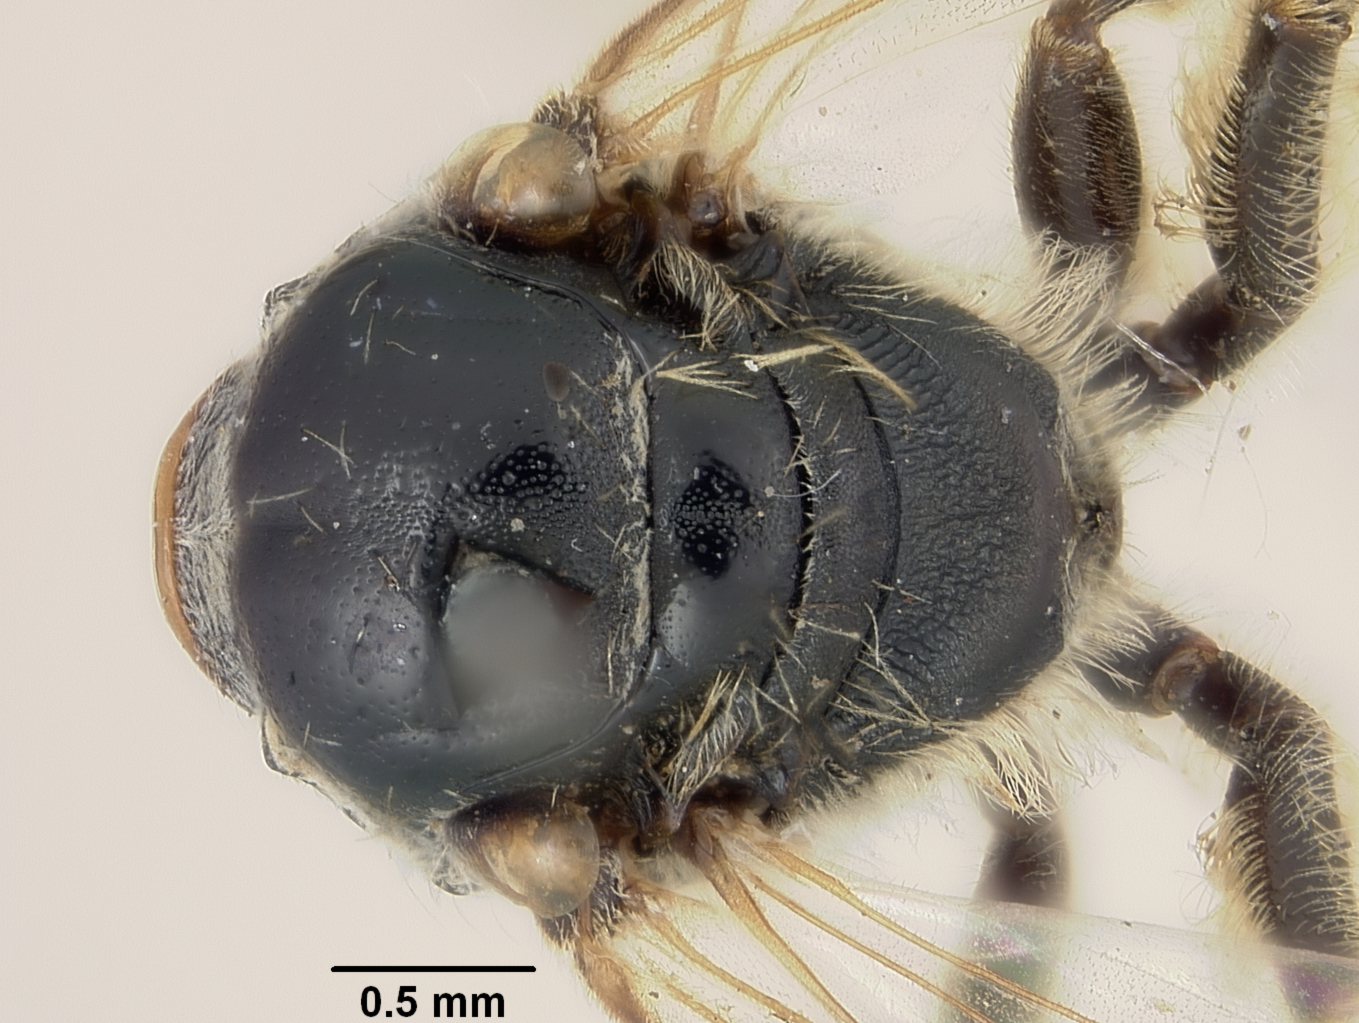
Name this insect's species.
Halictus mediopolitus
